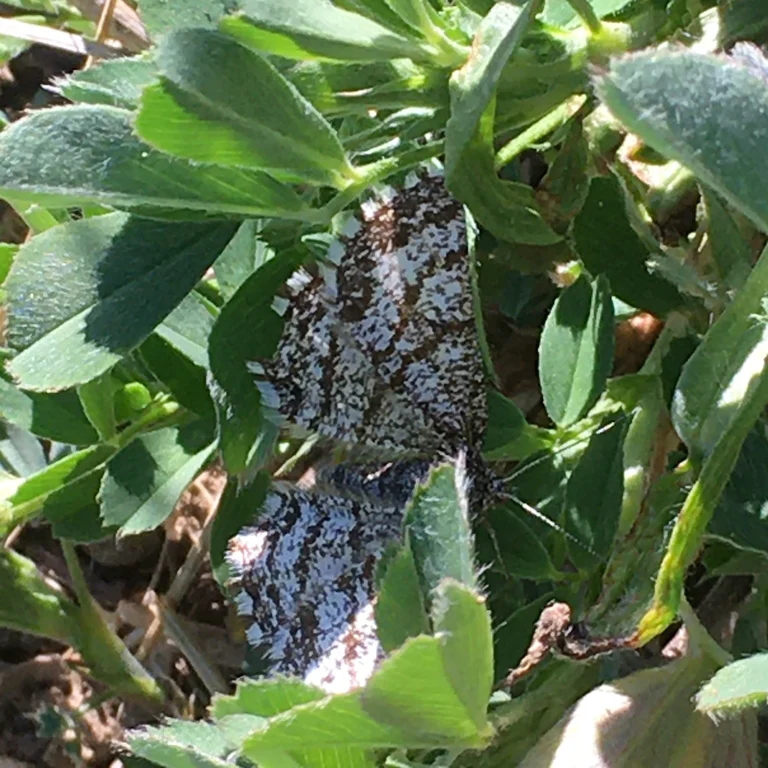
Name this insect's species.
Ematurga atomaria
